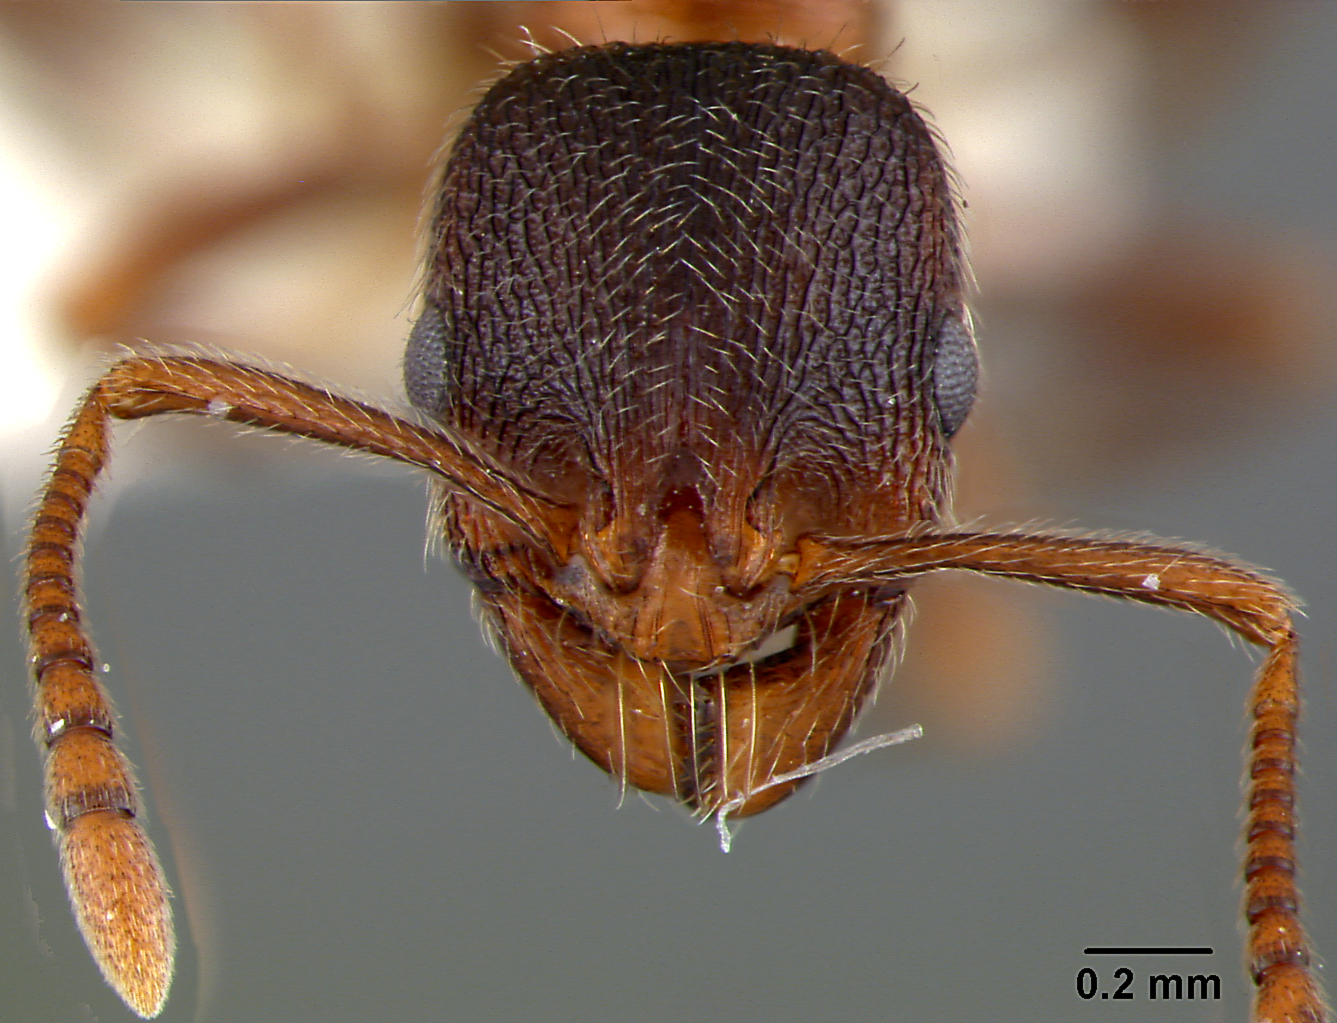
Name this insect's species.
Stenamma smithi
